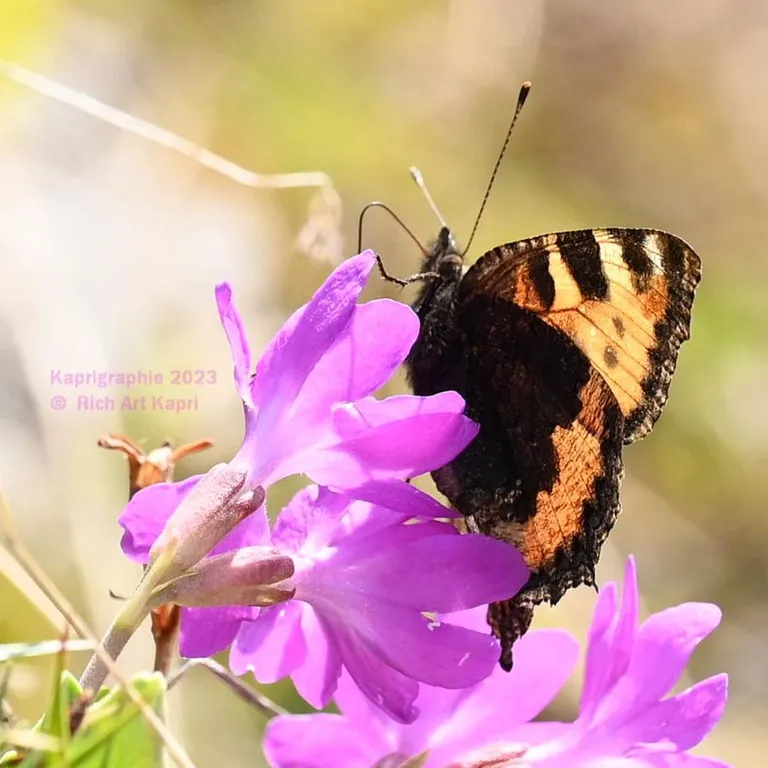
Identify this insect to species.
Aglais urticae
